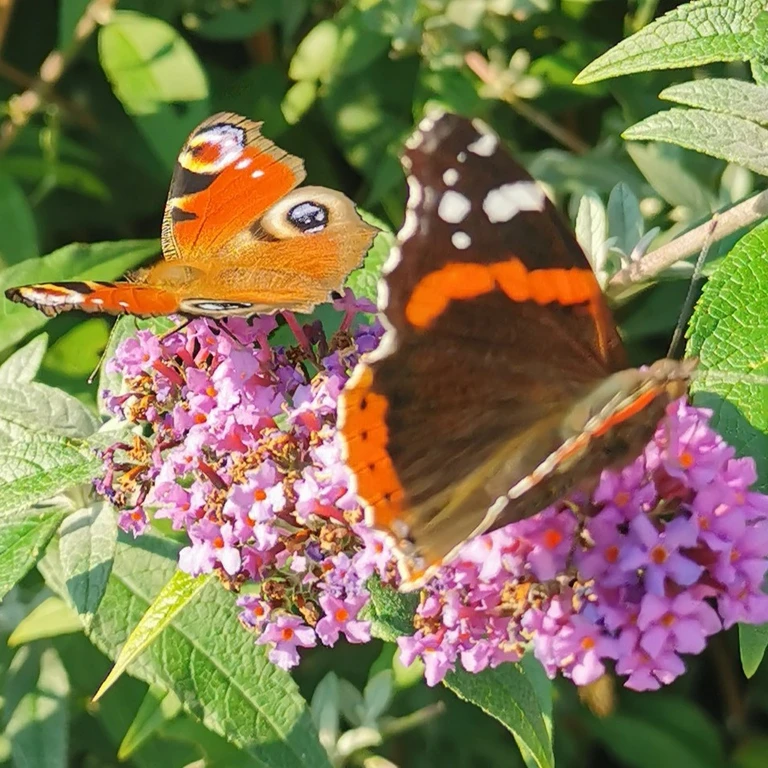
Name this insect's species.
Aglais io
